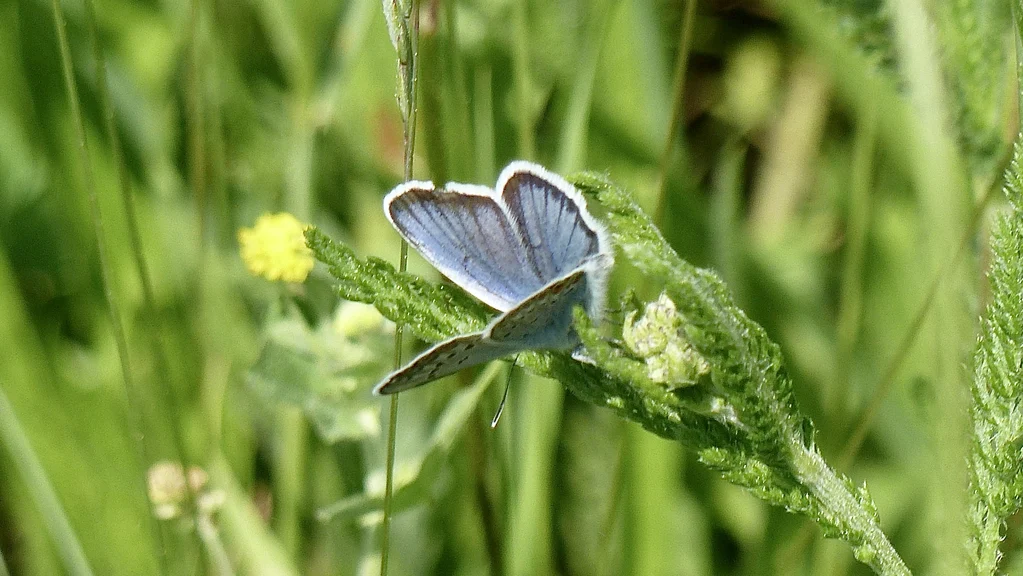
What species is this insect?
Plebejus argus
